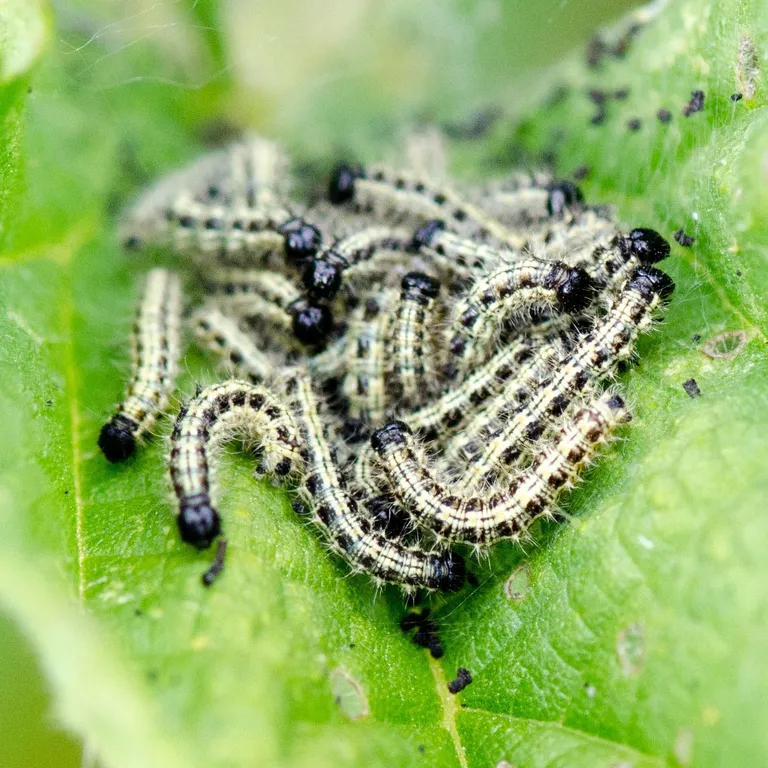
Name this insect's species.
Aglais urticae
